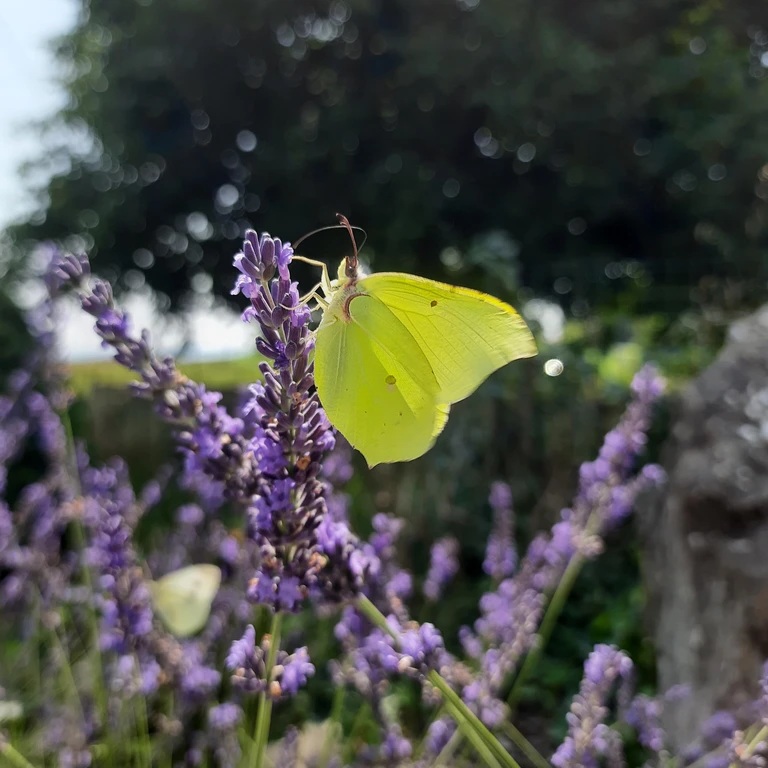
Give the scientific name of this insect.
Gonepteryx rhamni
